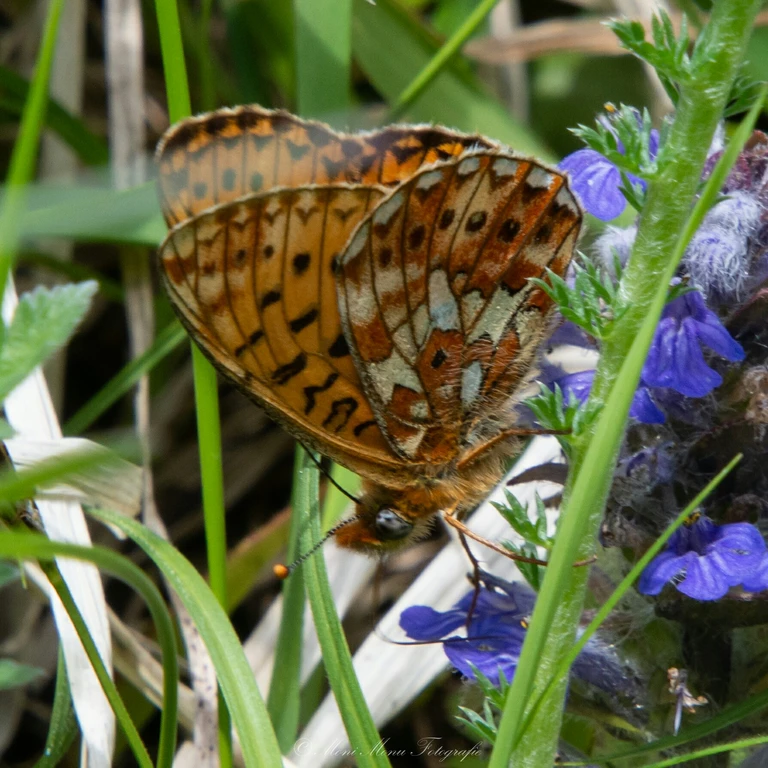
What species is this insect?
Boloria euphrosyne (also Clossiana euphrosyne)
